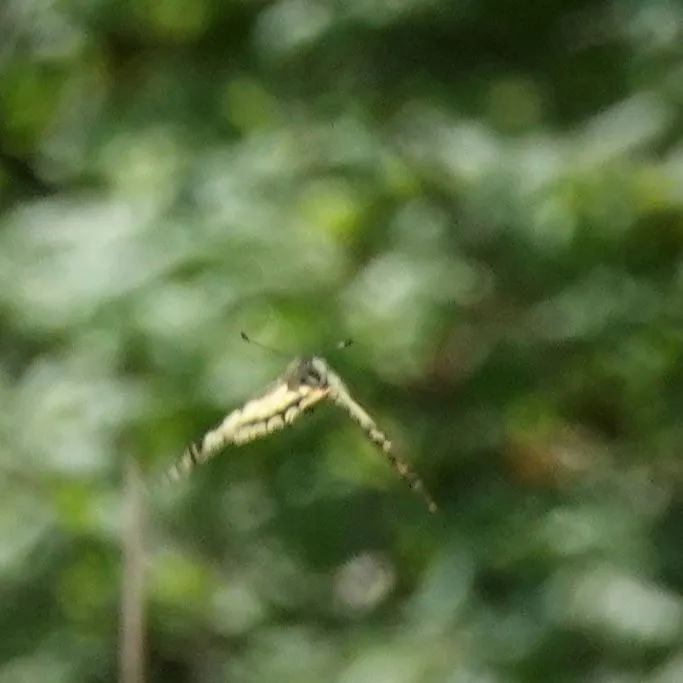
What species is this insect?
Papilio machaon
